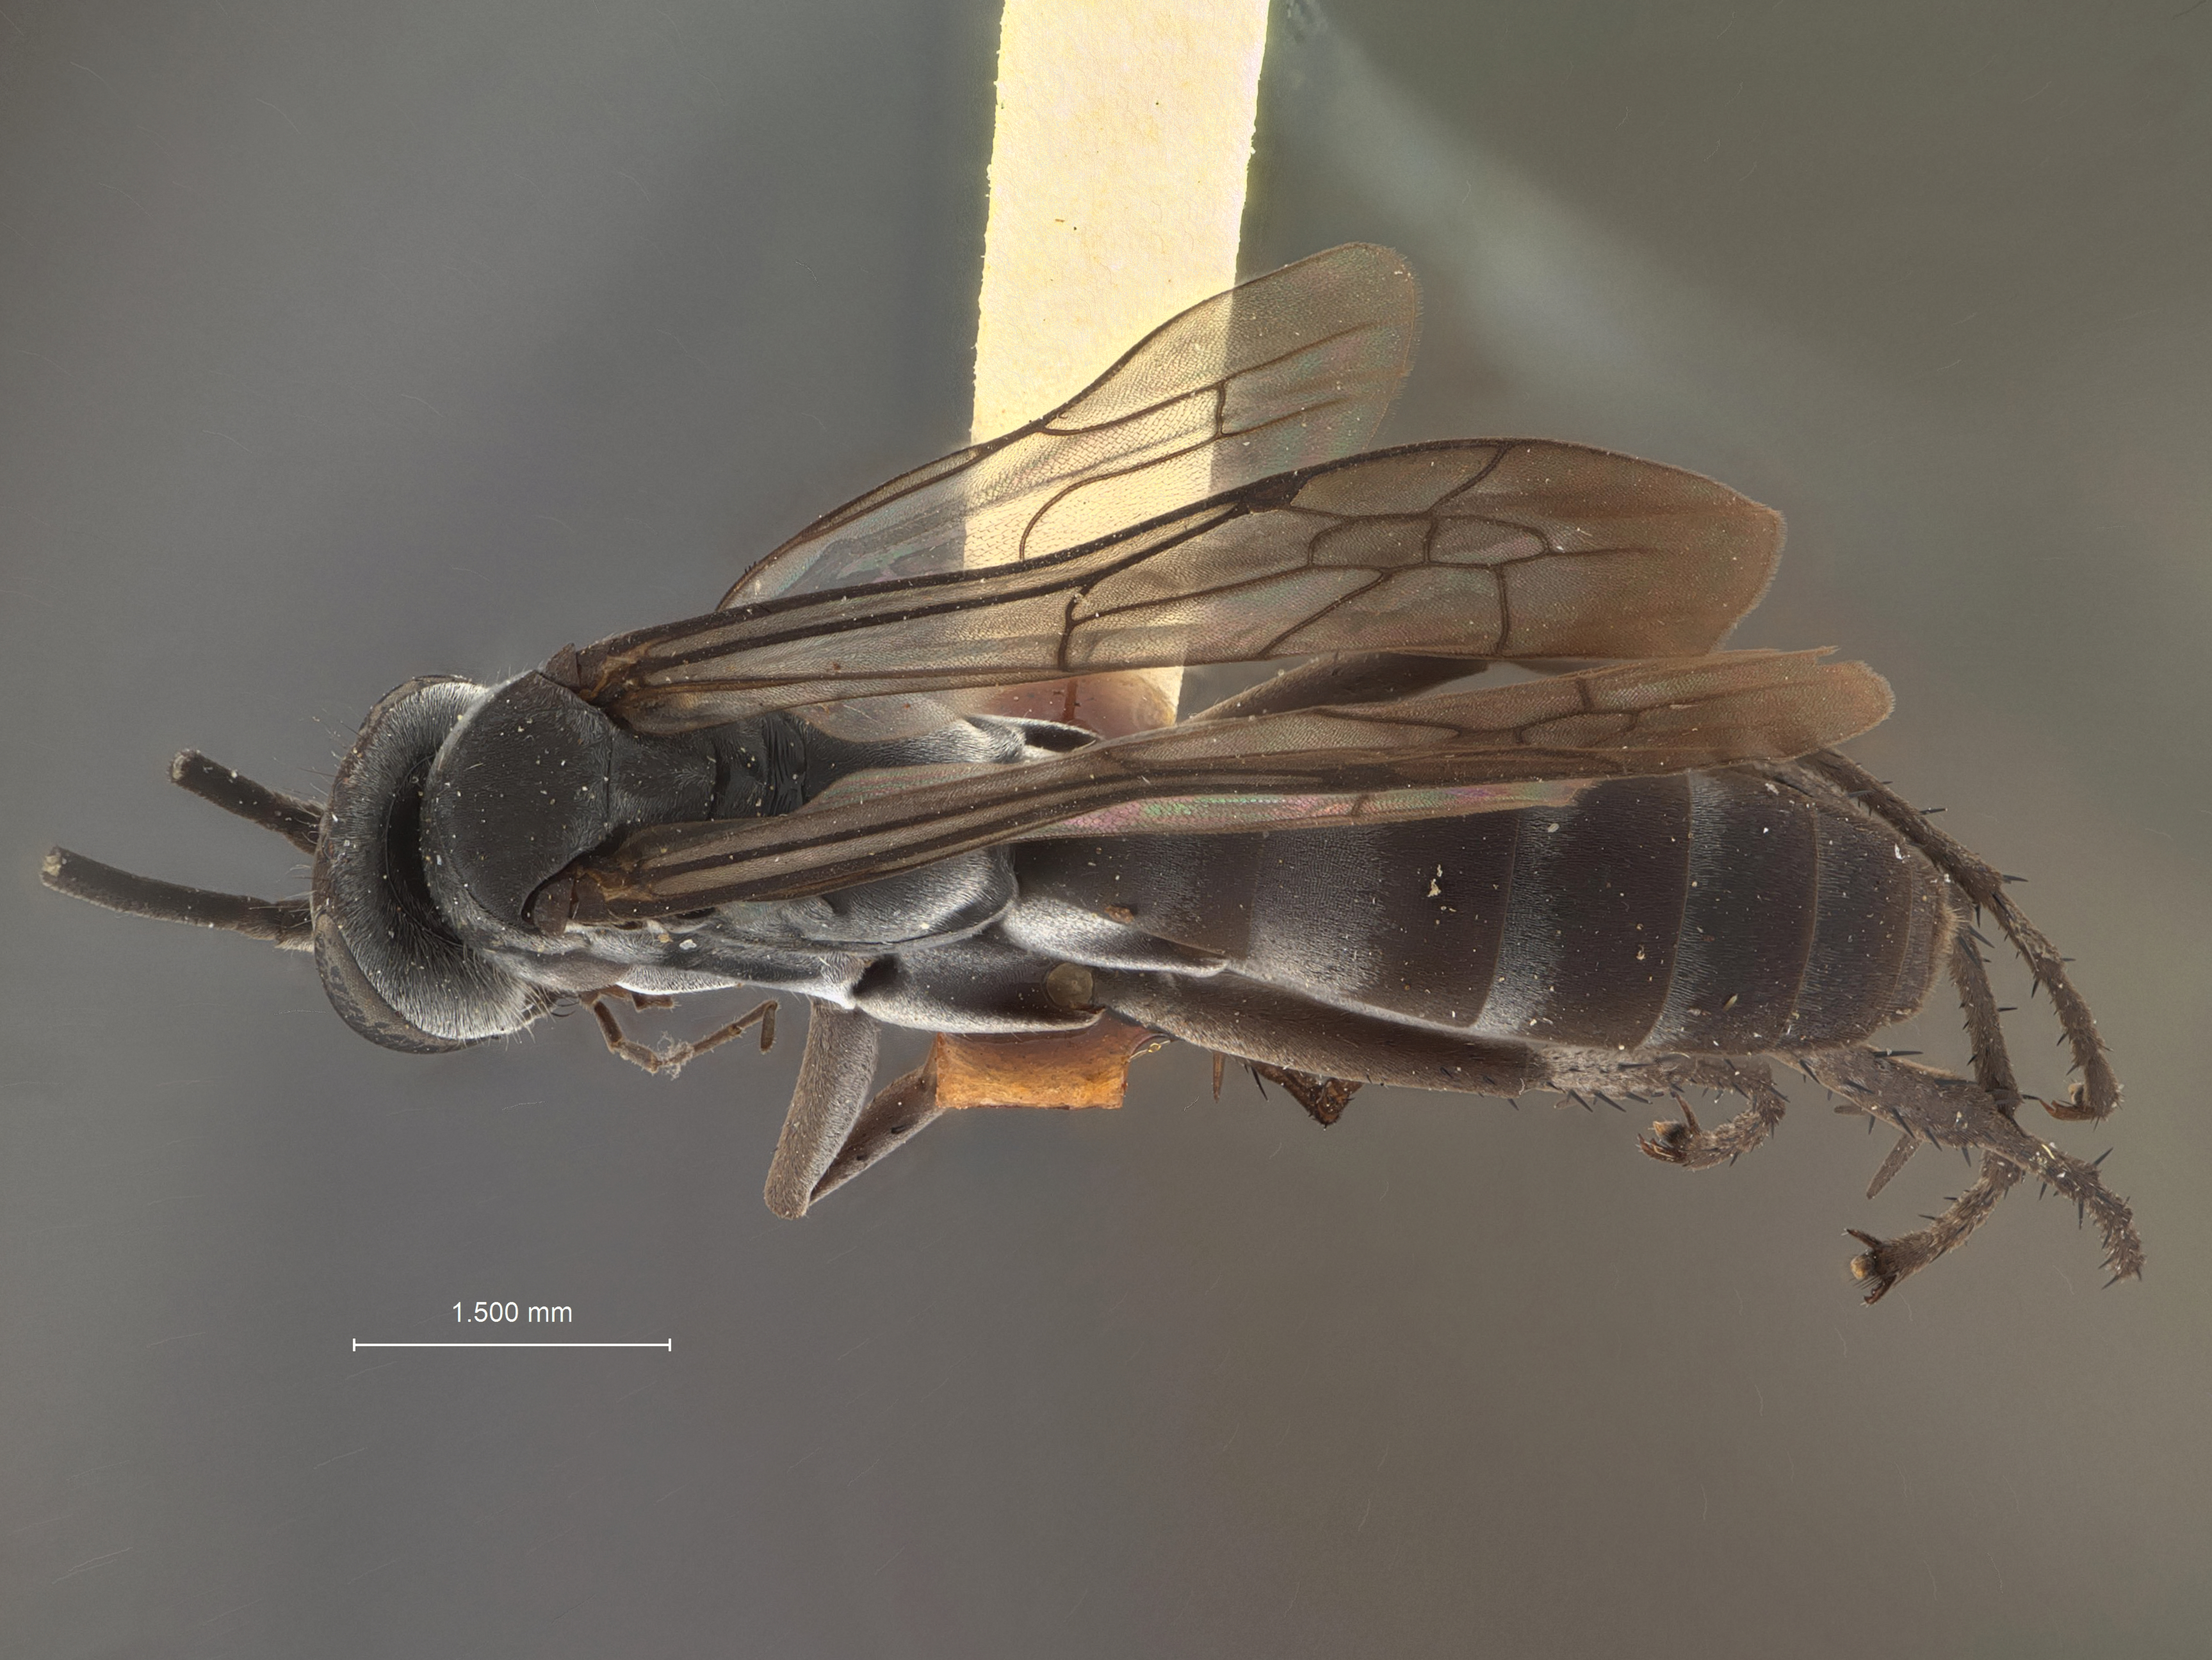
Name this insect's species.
Anoplius valdezi
